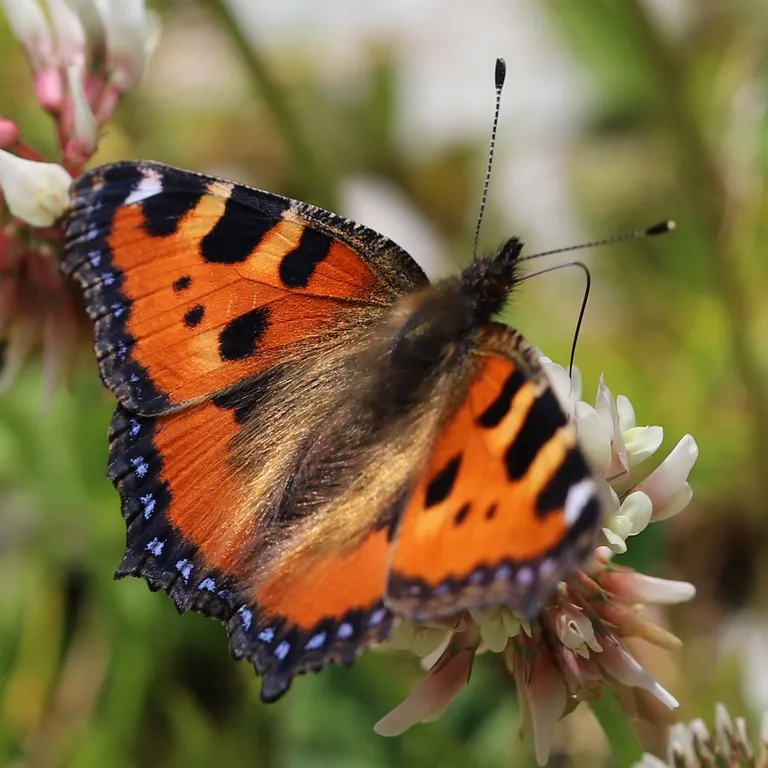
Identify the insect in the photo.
Aglais urticae
